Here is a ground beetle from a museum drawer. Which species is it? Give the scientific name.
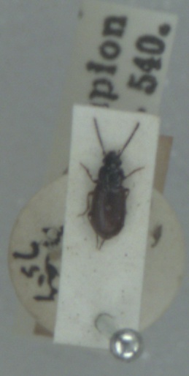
Acupalpus brunnipes
